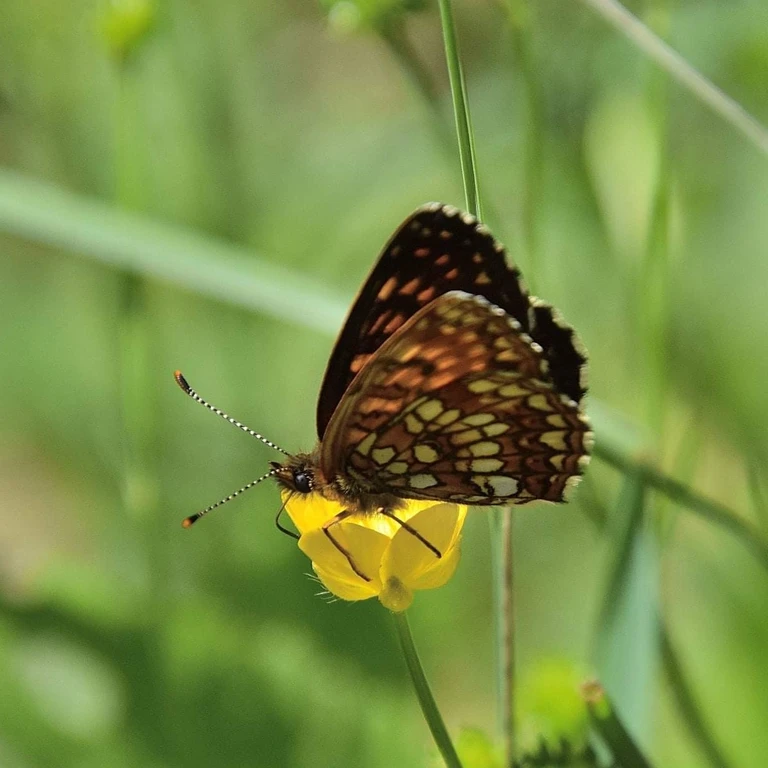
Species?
Melitaea diamina
